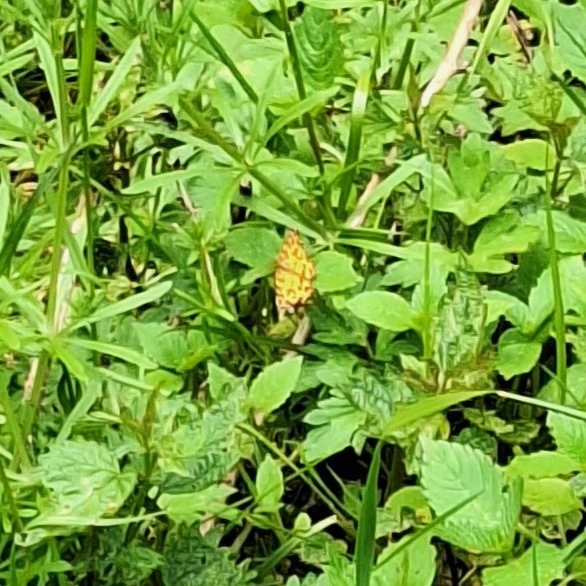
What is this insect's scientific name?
Pseudopanthera macularia
